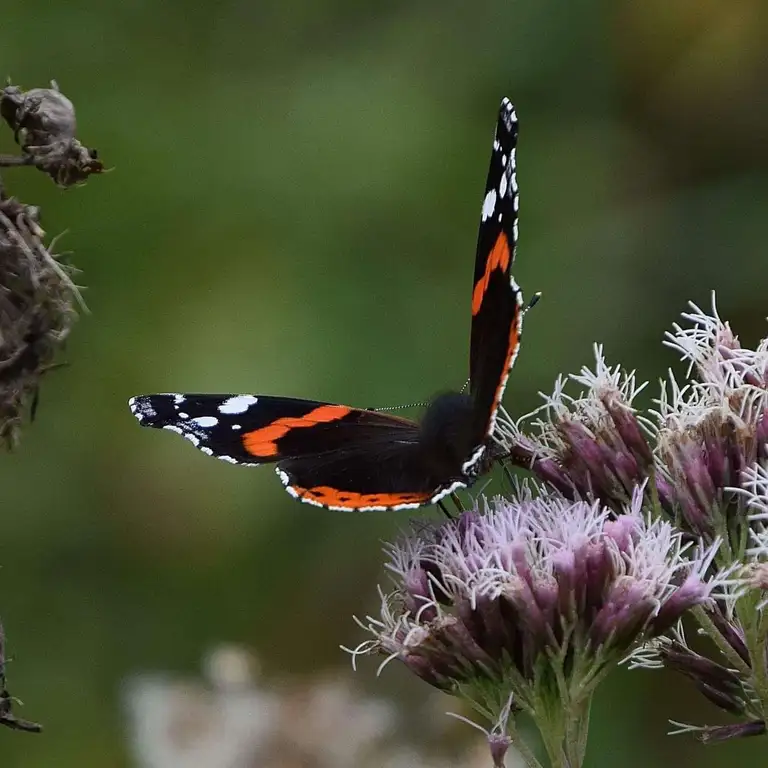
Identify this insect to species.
Vanessa atalanta
